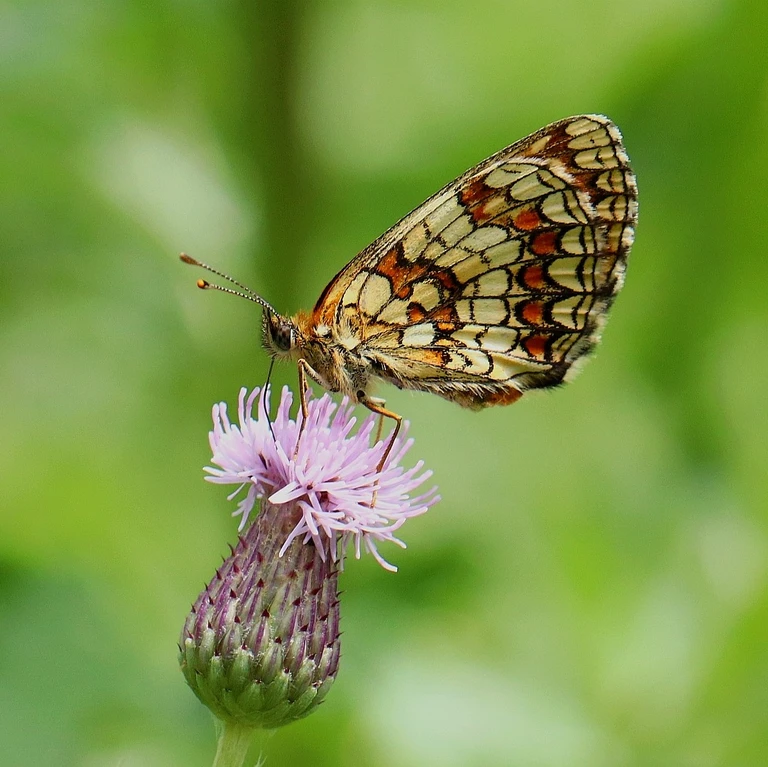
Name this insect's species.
Melitaea athalia
